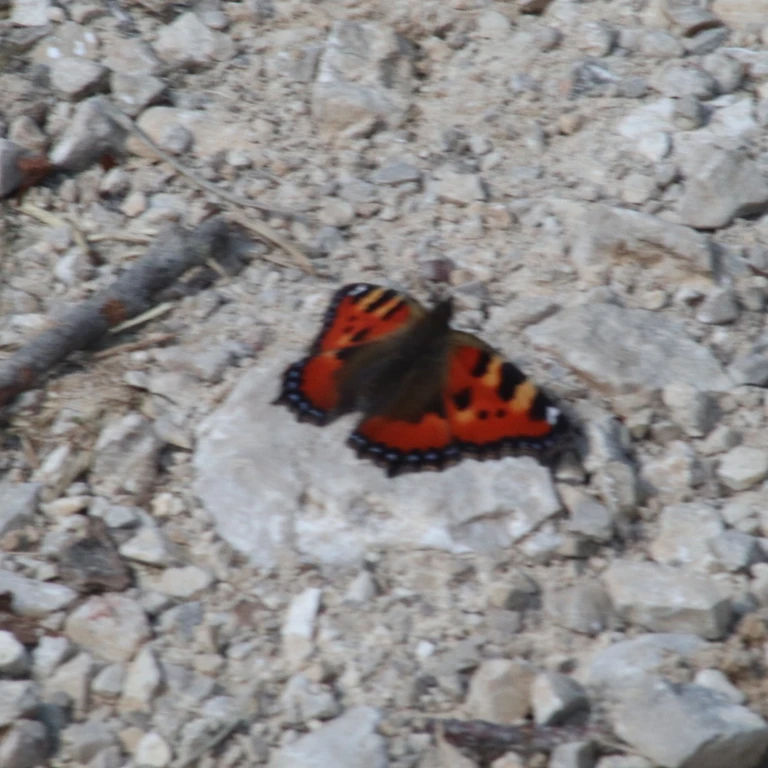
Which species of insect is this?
Aglais urticae
